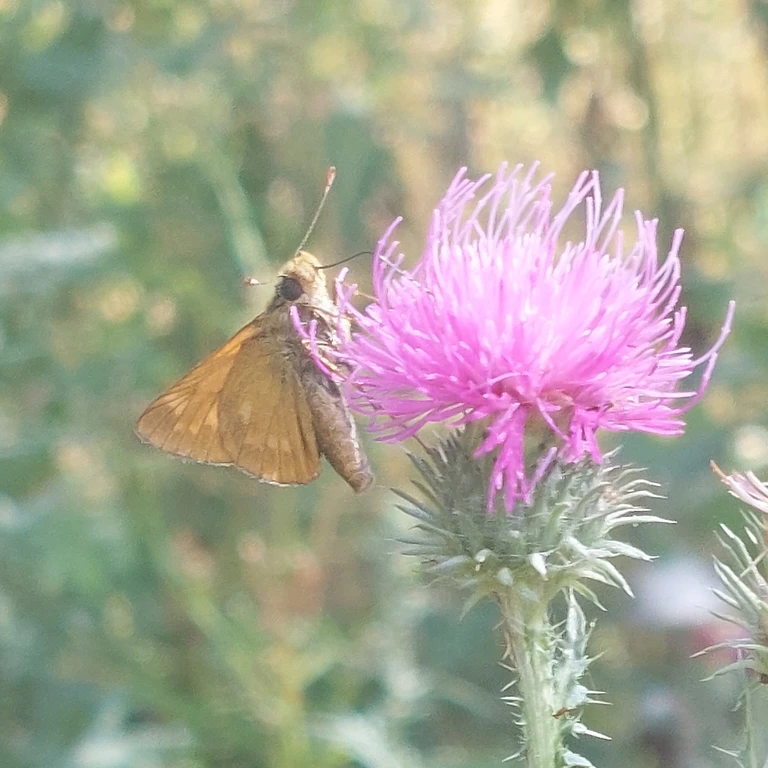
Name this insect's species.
Ochlodes sylvanus (also Ochlodes venata)
